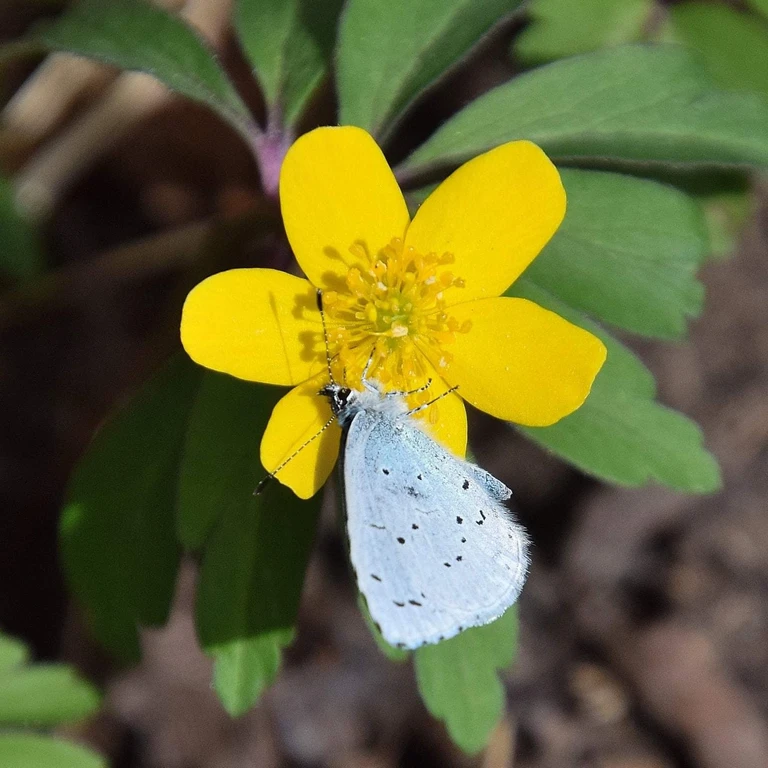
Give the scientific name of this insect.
Celastrina argiolus
